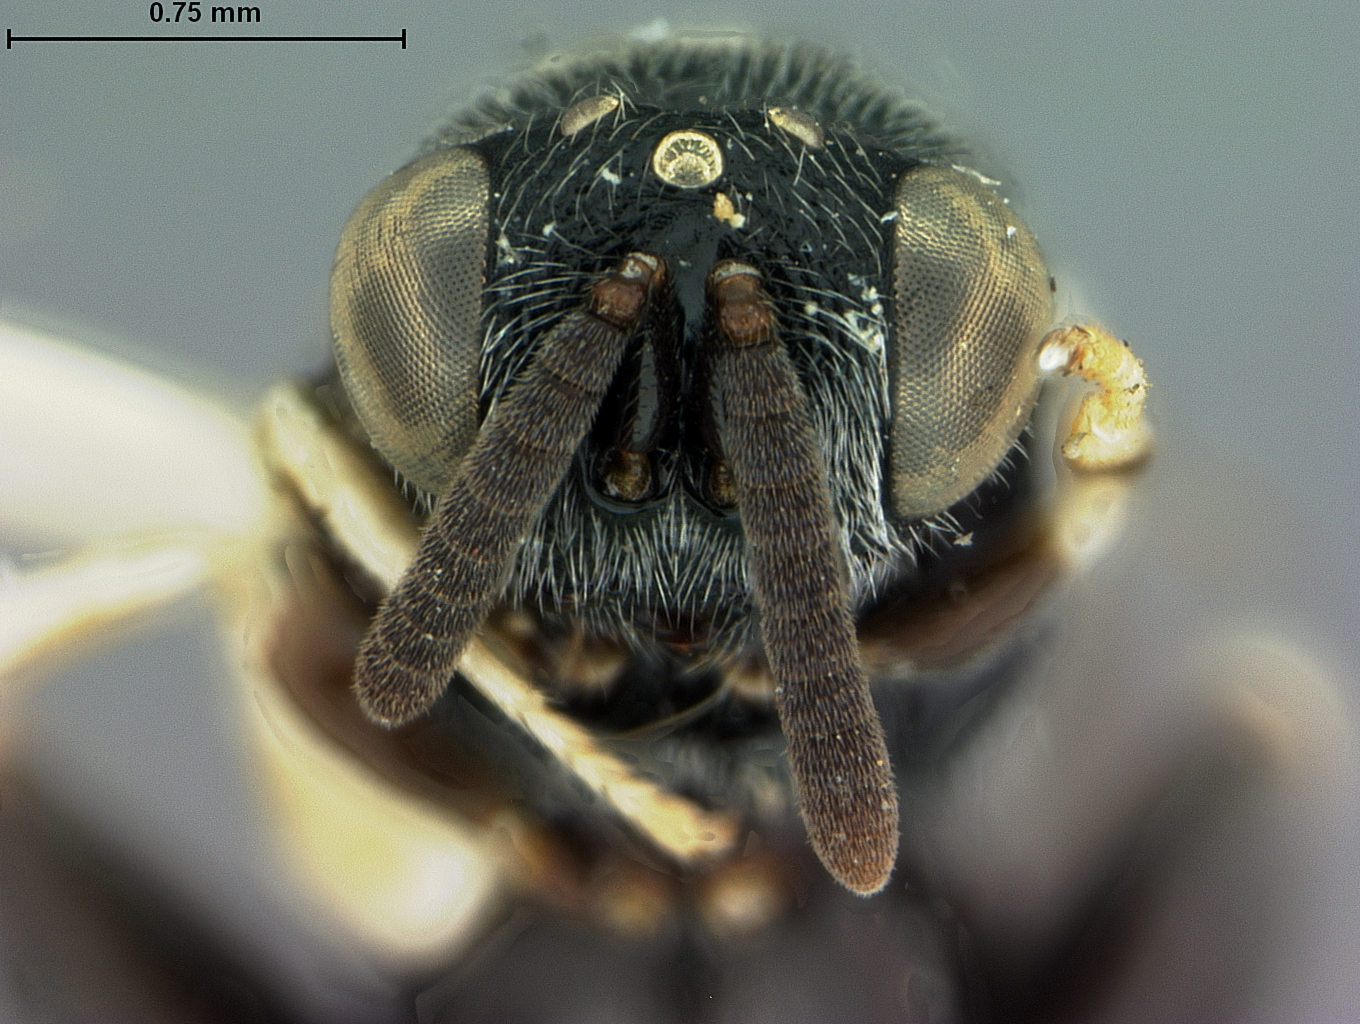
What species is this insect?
Chalcis banksi
